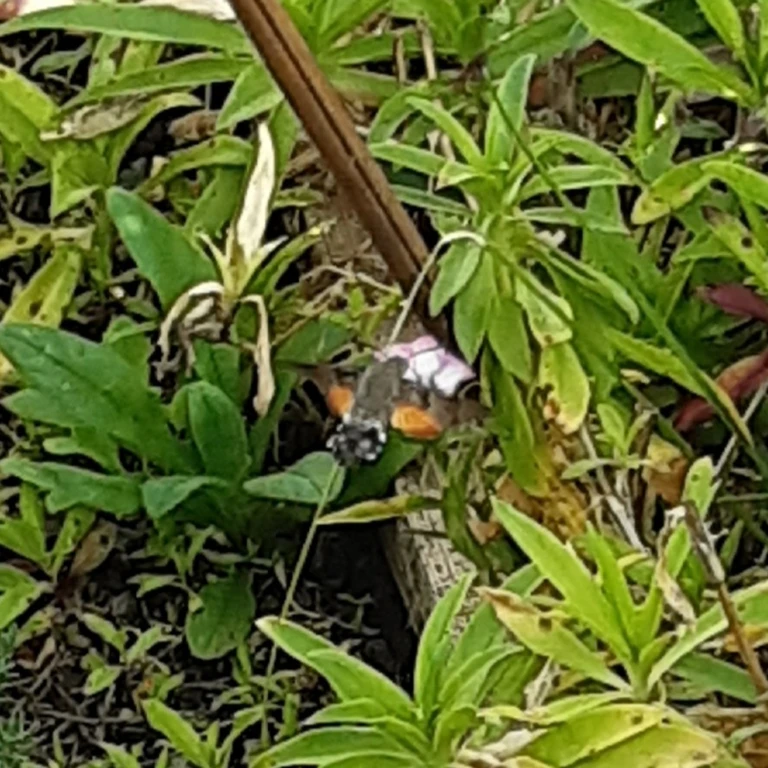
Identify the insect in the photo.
Macroglossum stellatarum
